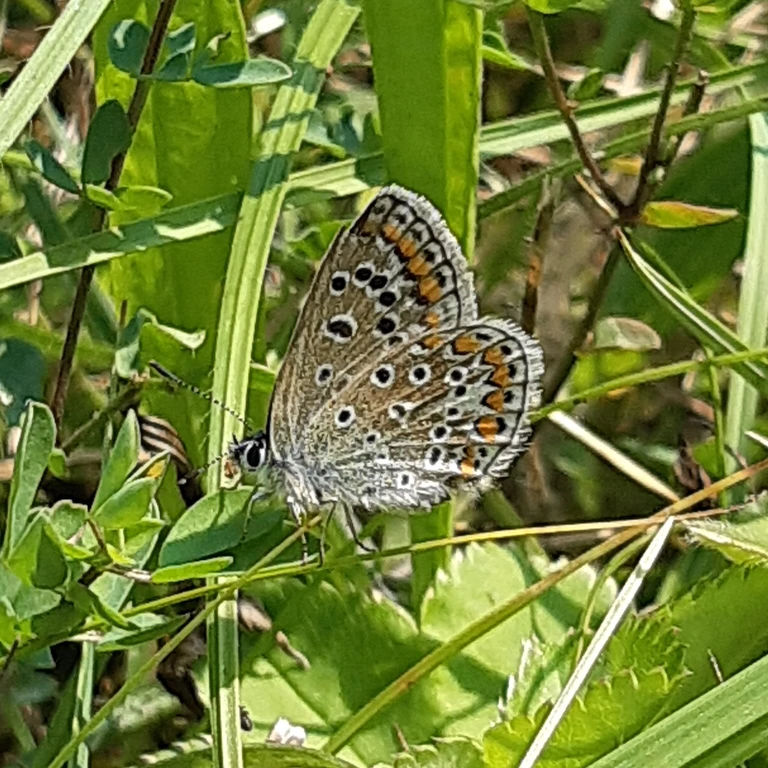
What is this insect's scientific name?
Polyommatus icarus
